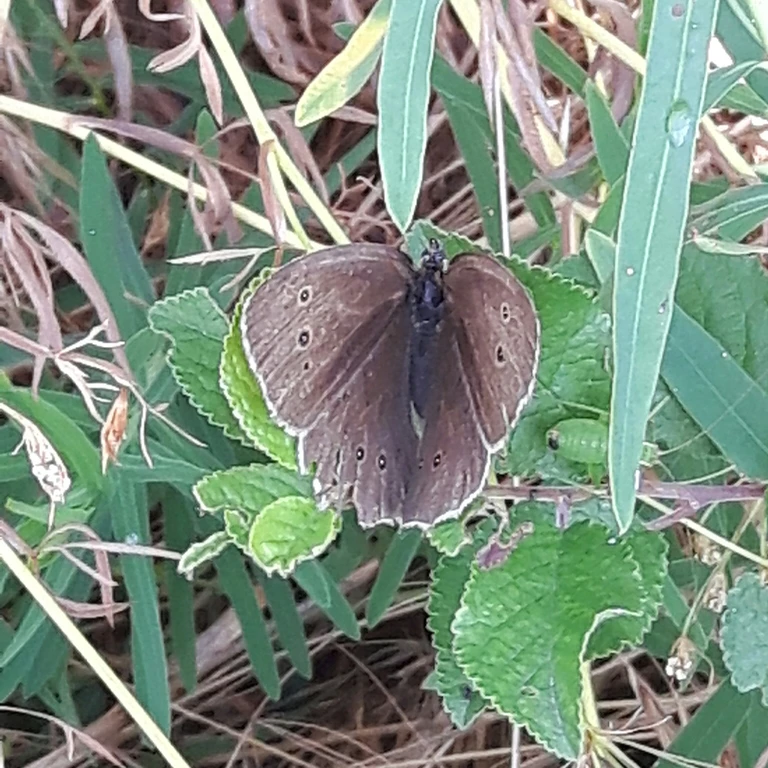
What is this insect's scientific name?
Aphantopus hyperantus
